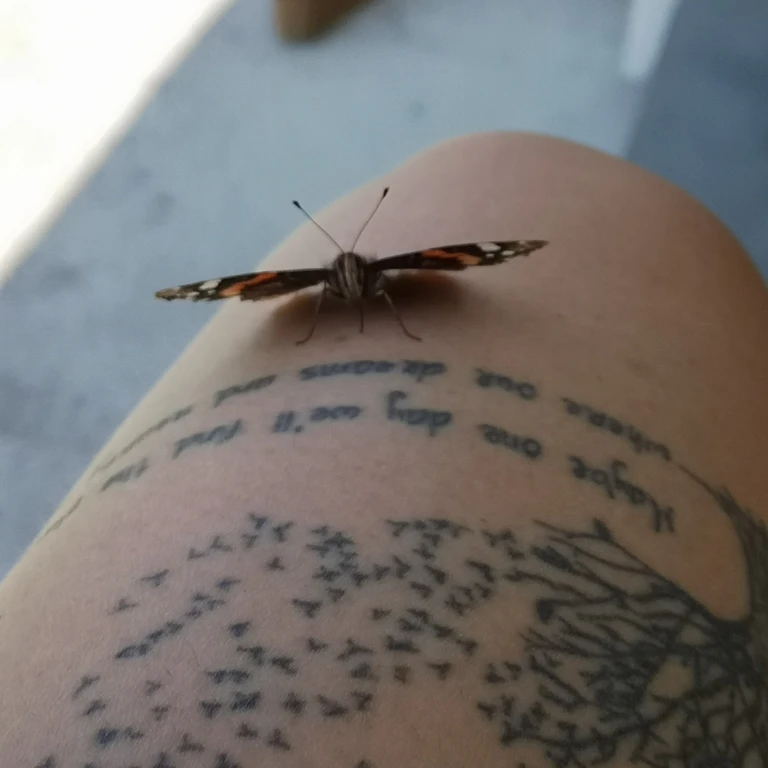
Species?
Vanessa atalanta
